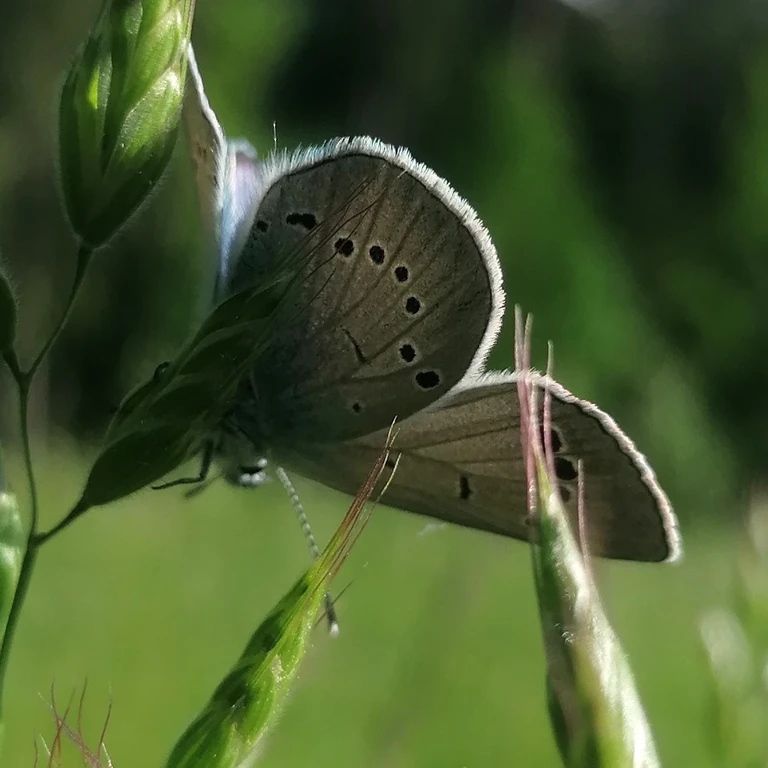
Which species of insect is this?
Glaucopsyche alexis
